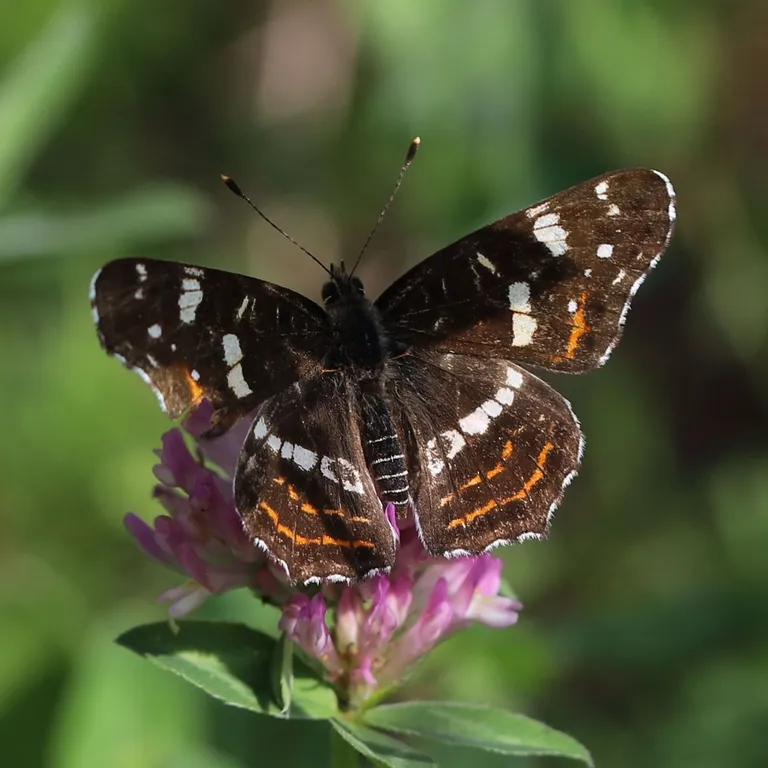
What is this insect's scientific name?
Araschnia levana
